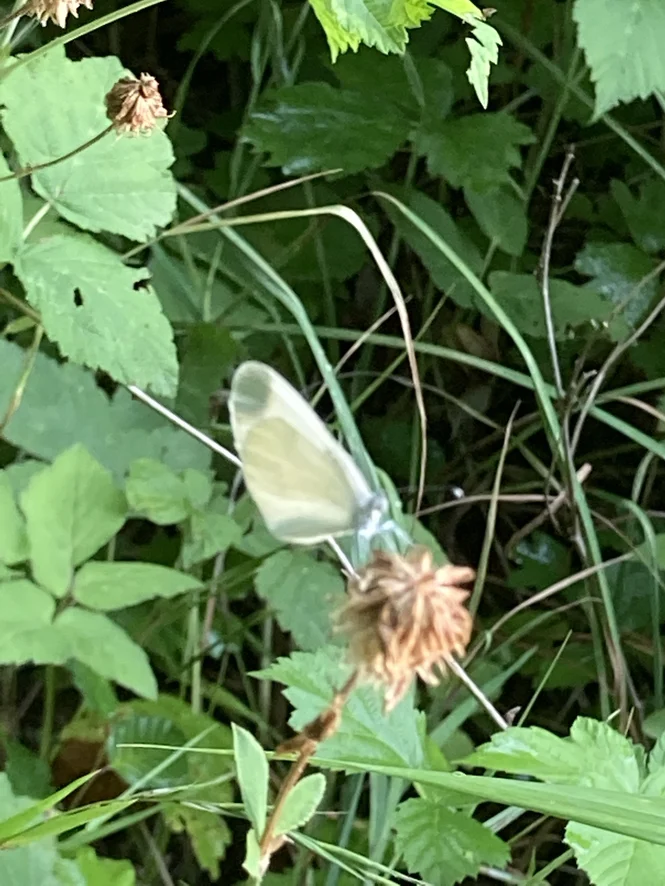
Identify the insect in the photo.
Leptidea sinapis/juvernica
